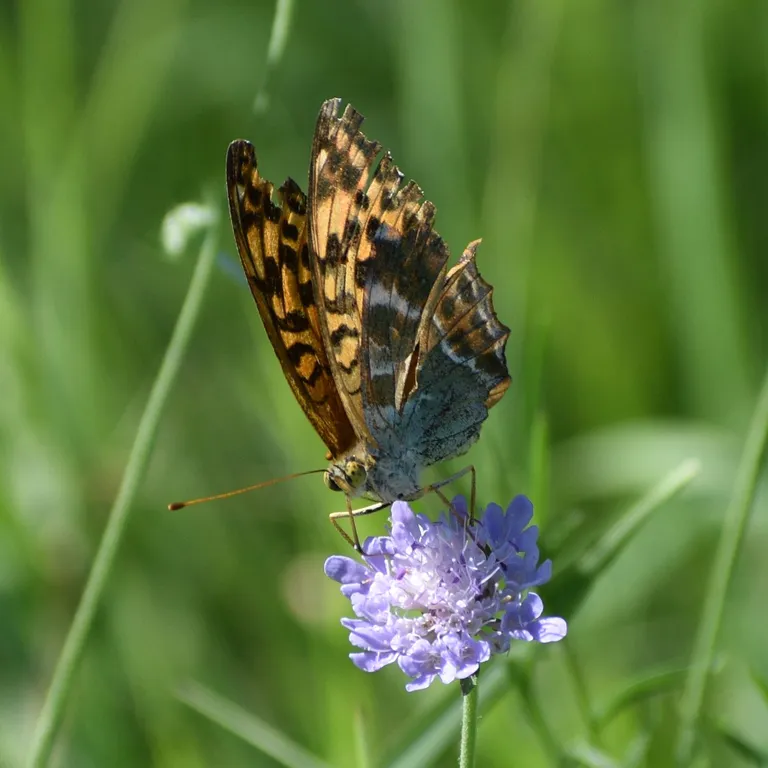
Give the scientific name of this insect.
Argynnis paphia
